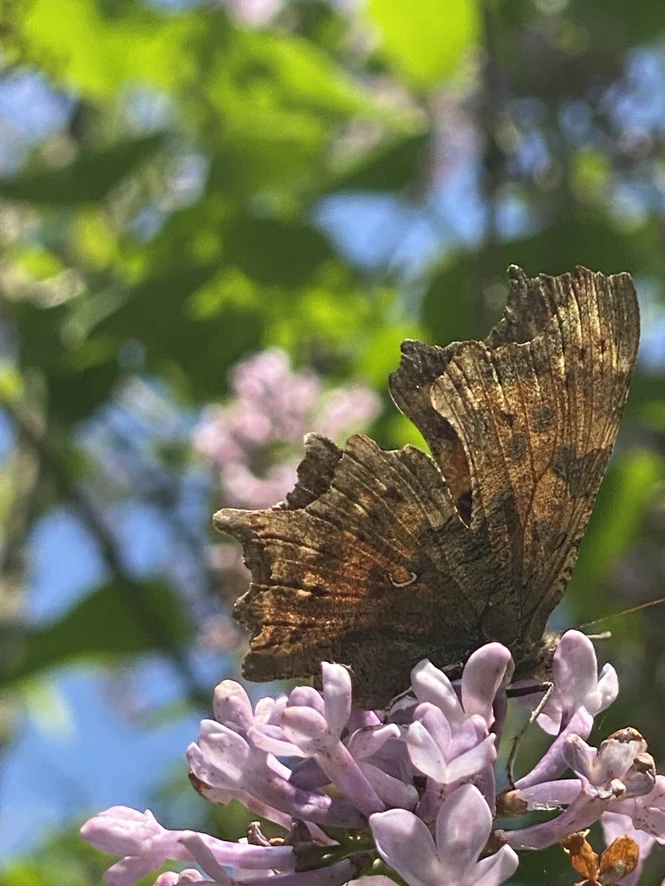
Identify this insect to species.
Polygonia c-album
